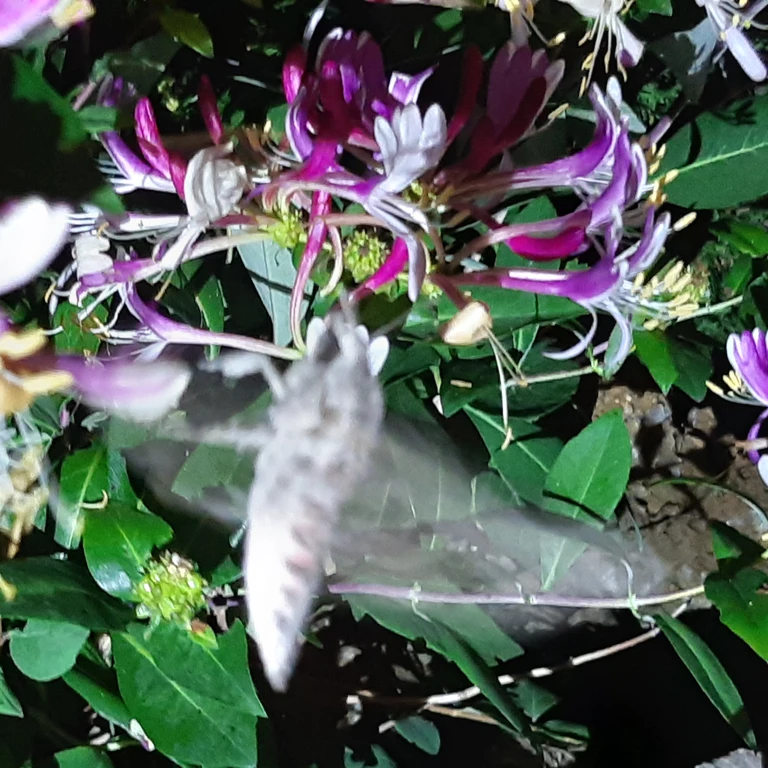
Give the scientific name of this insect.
Agrius convolvuli
